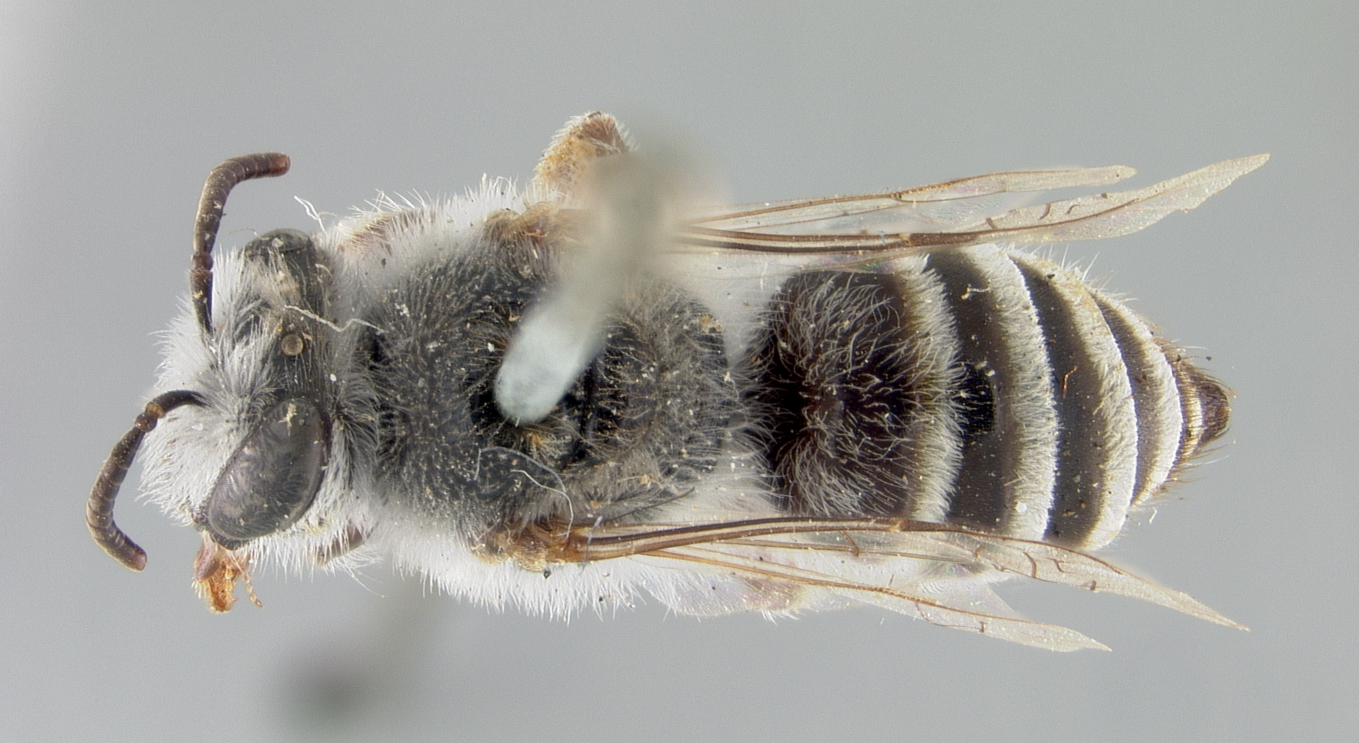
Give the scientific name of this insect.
Colletes algarobiae
